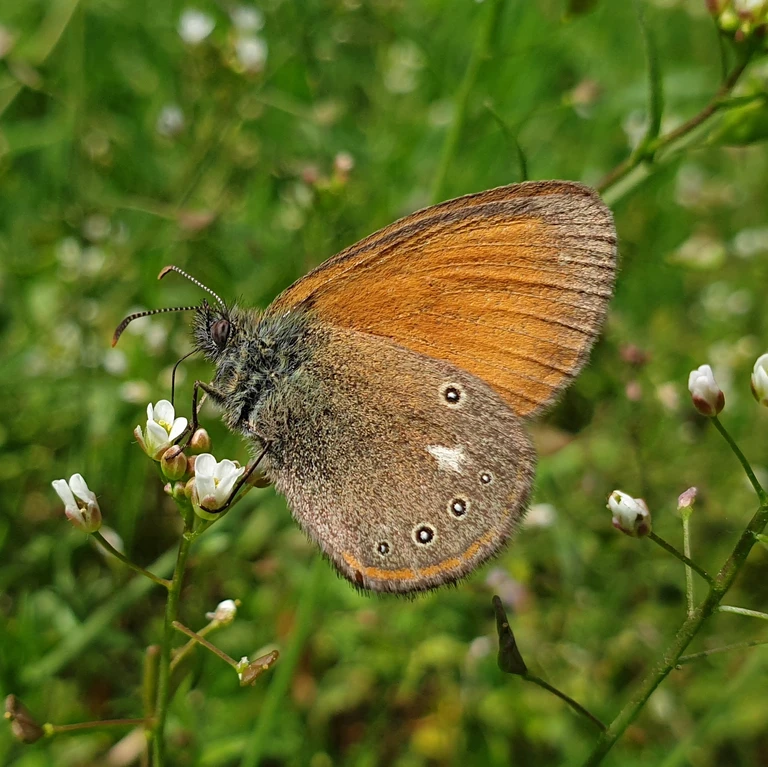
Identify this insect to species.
Coenonympha glycerion (also Coenonympha iphis)
